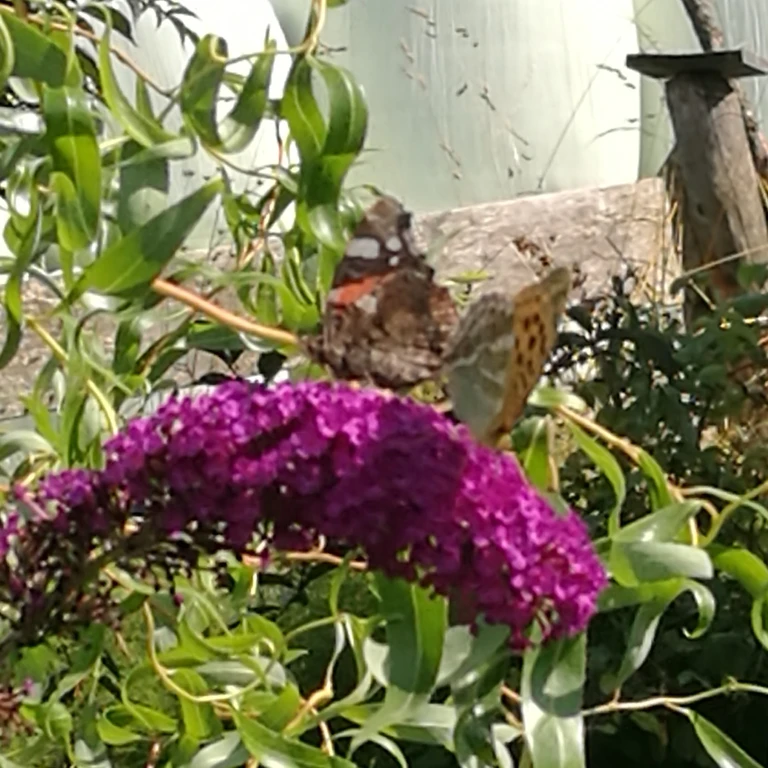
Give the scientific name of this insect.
Argynnis paphia
